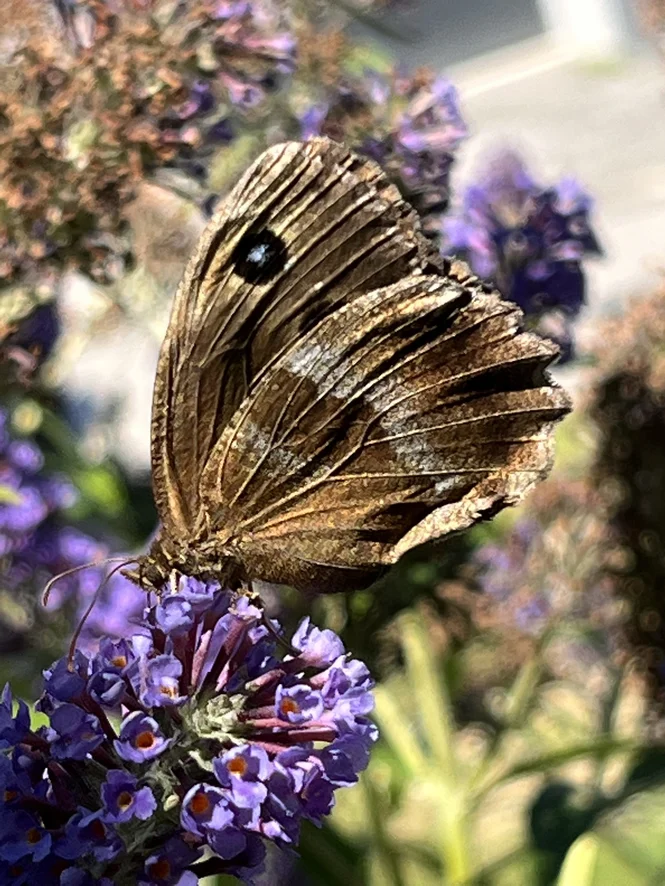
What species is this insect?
Minois dryas
